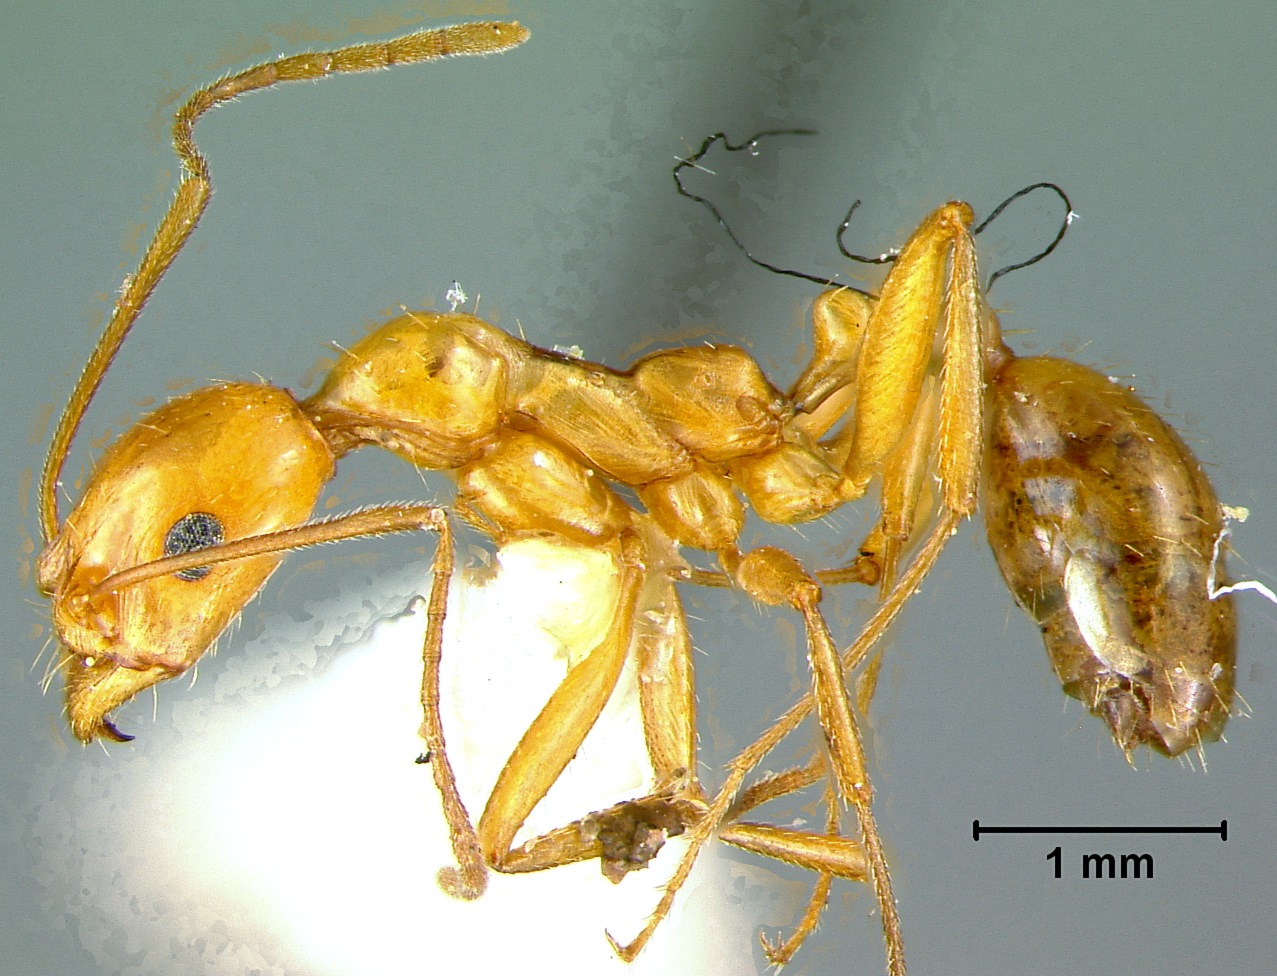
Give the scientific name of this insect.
Aphaenogaster boulderensis
